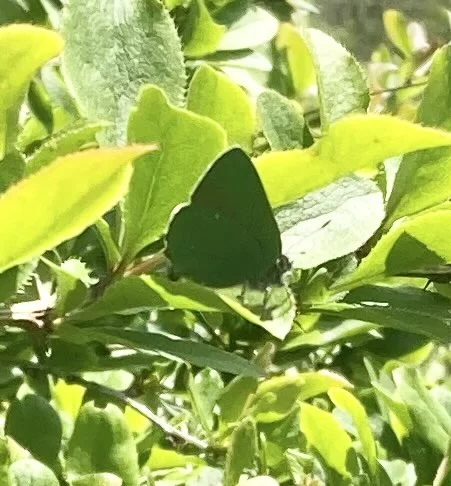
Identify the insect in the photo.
Callophrys rubi
